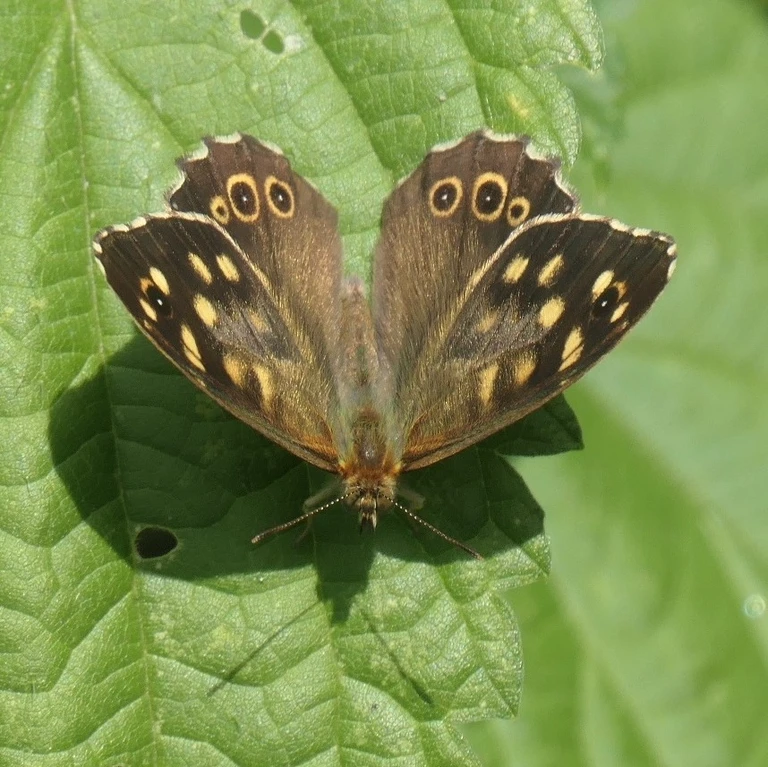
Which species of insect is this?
Pararge aegeria
